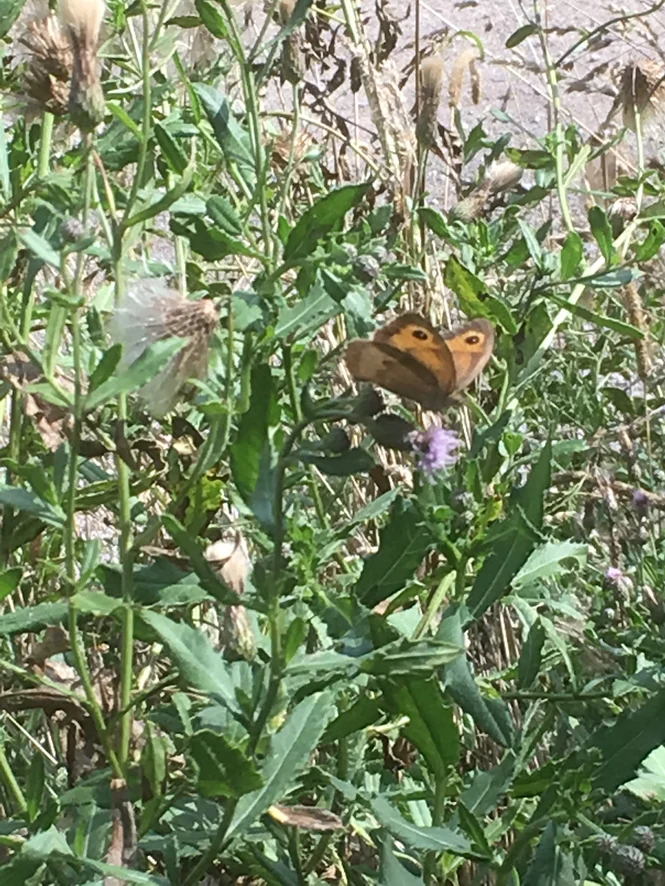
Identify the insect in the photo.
Maniola jurtina
